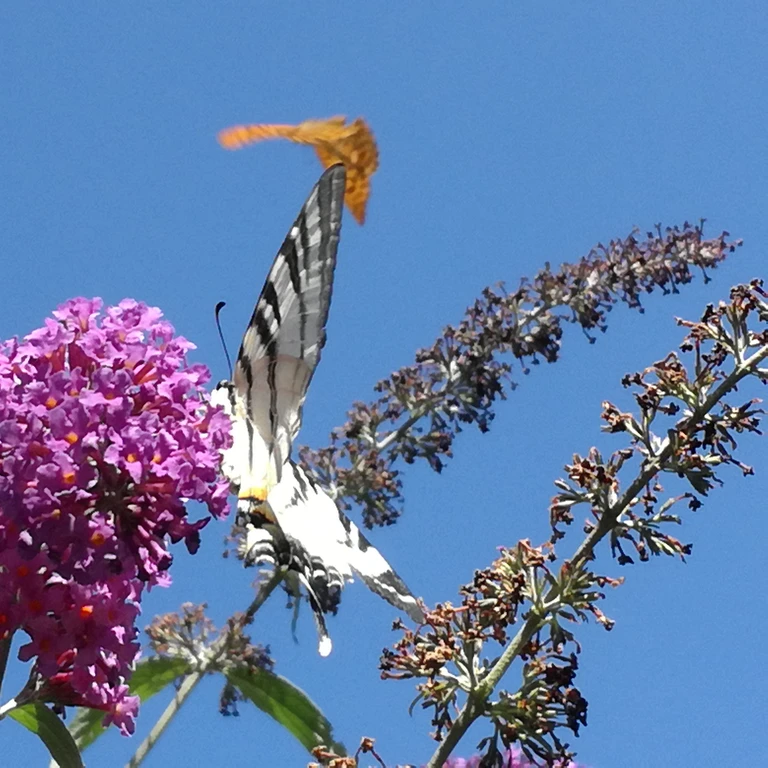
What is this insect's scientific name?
Iphiclides podalirius
